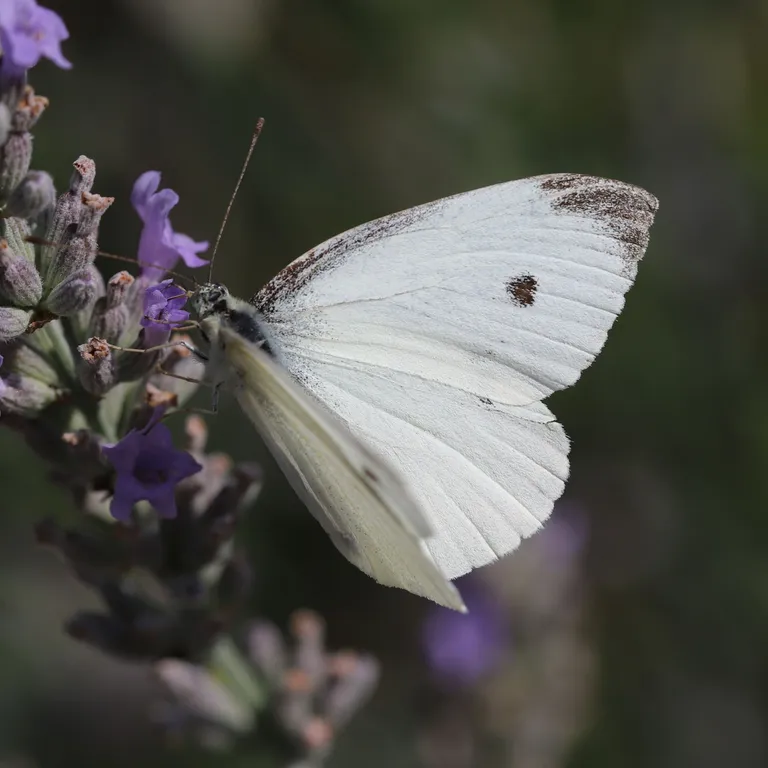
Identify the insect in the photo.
Pieris rapae
